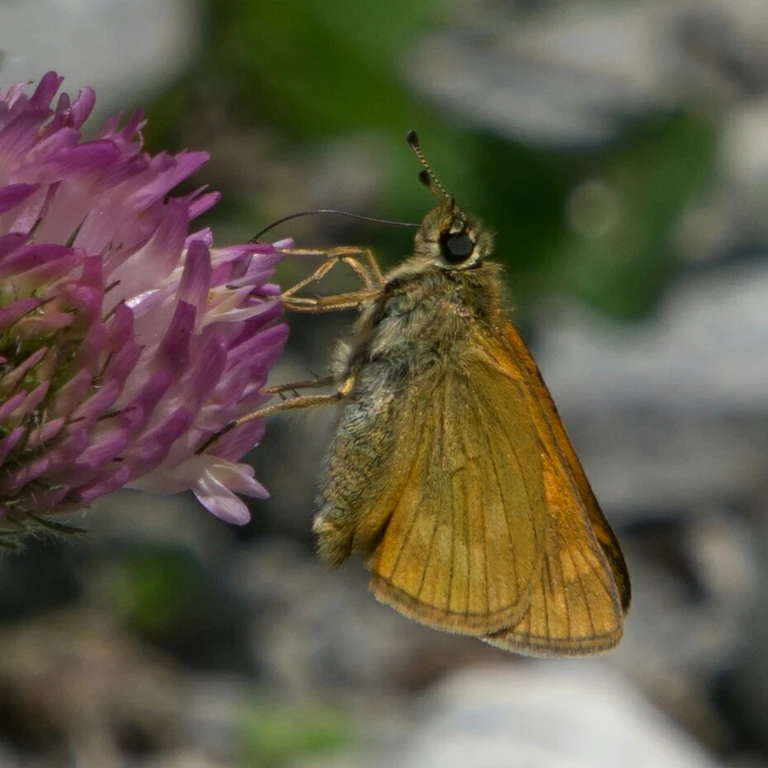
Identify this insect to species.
Ochlodes sylvanus (also Ochlodes venata)
